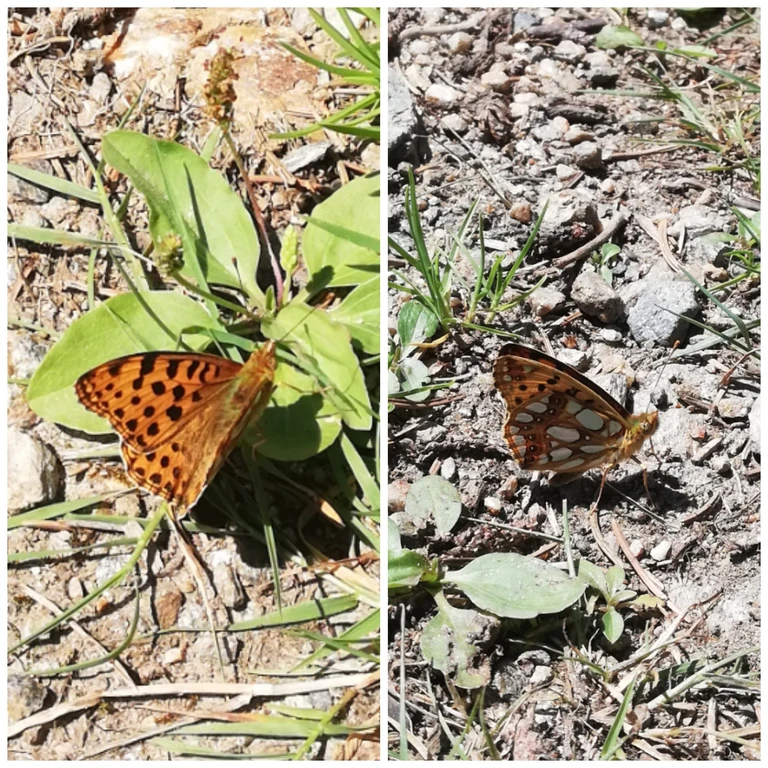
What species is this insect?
Issoria lathonia
